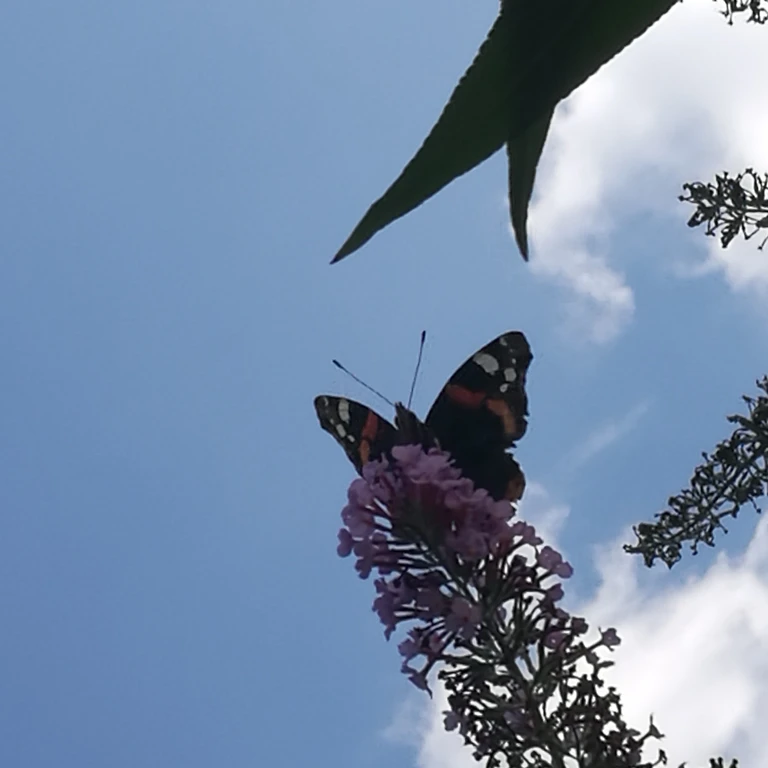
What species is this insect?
Vanessa atalanta
